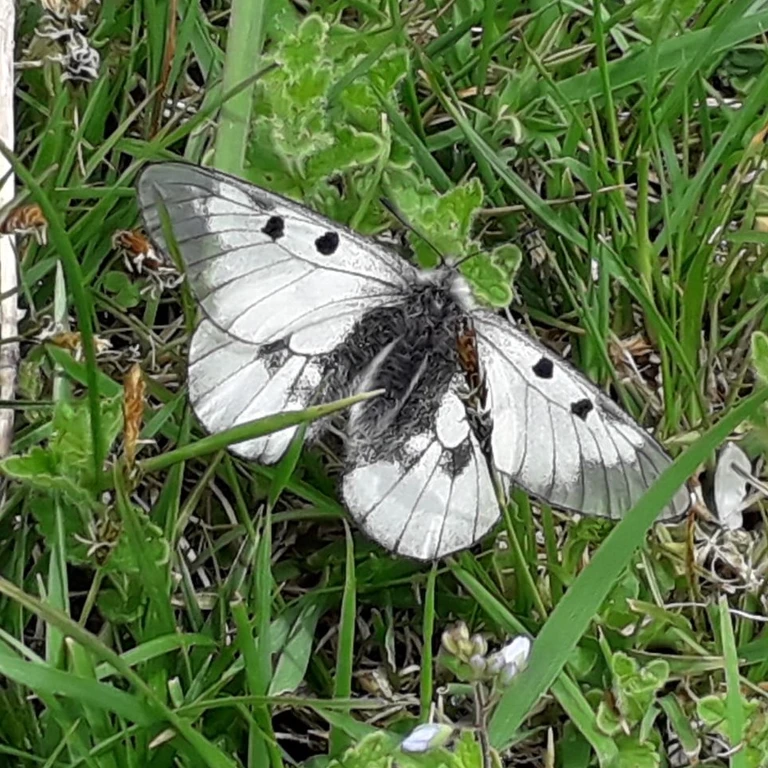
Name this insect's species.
Parnassius mnemosyne
